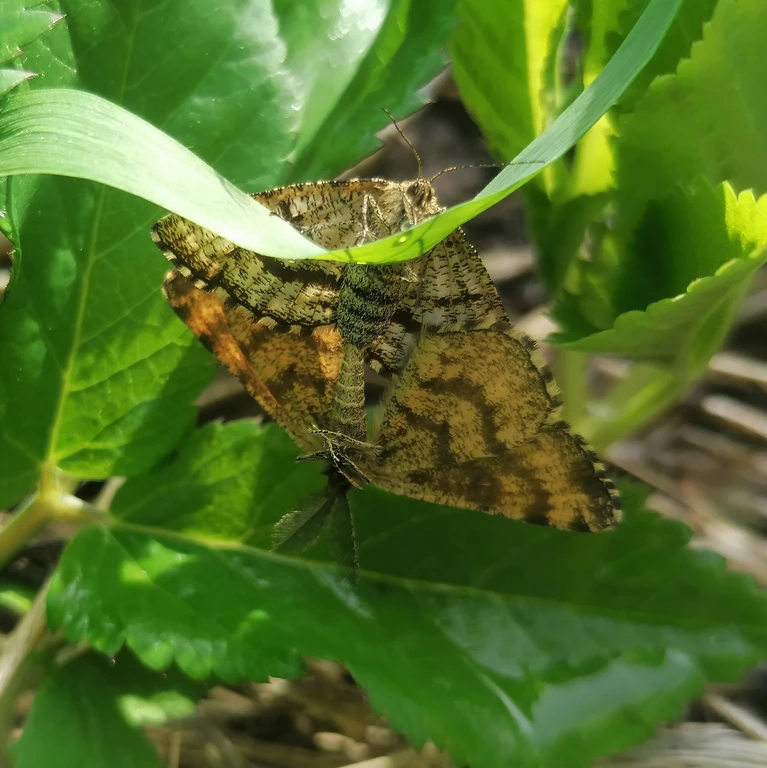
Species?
Ematurga atomaria
